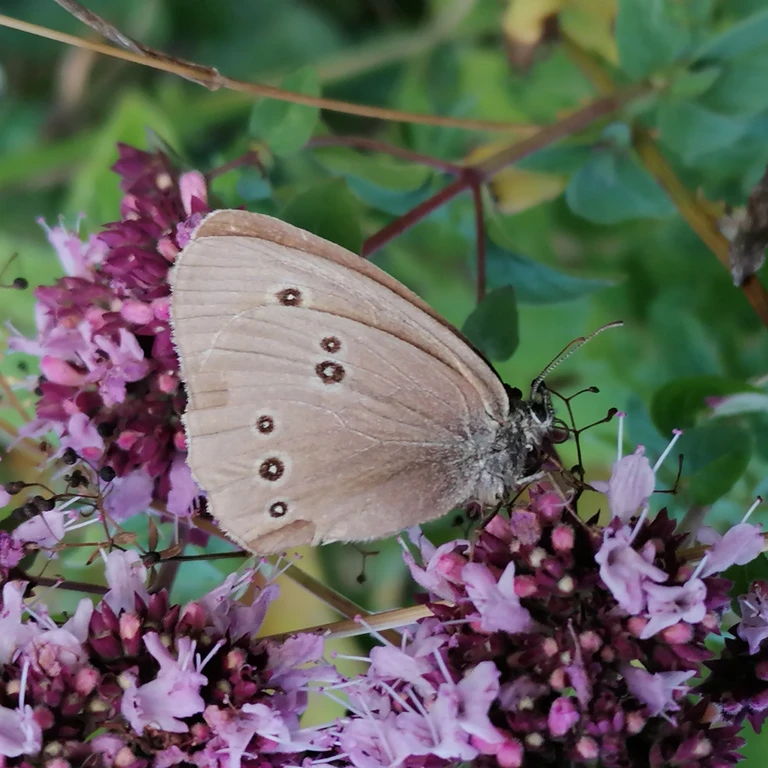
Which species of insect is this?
Aphantopus hyperantus
